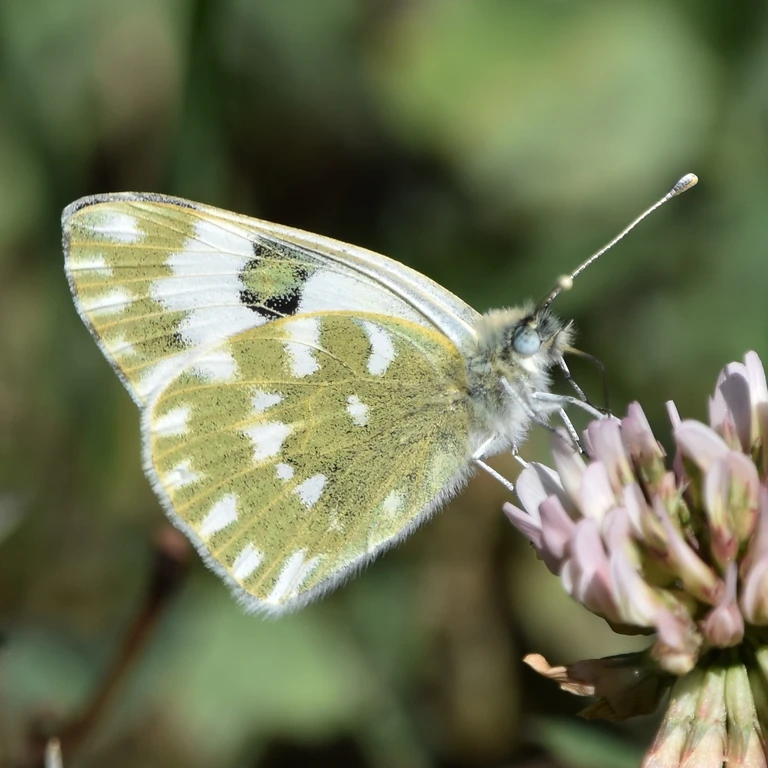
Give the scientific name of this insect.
Pontia edusa
